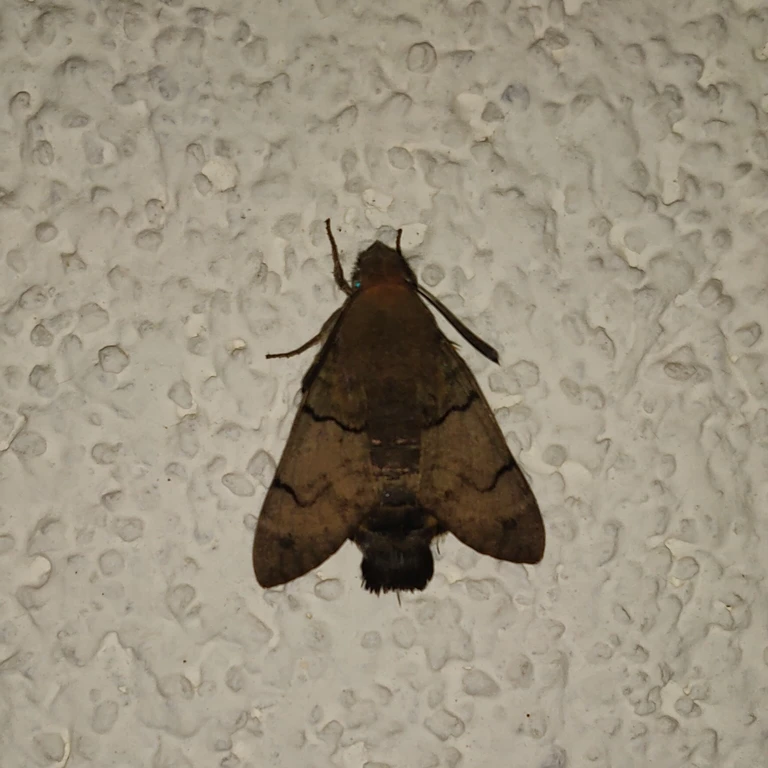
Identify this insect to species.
Macroglossum stellatarum
